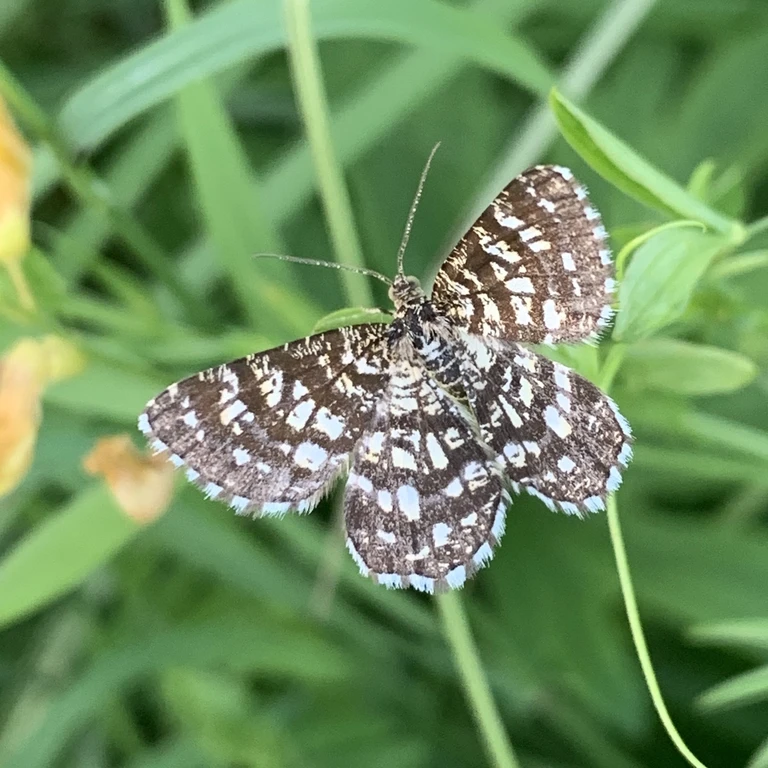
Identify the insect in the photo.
Chiasmia clathrata
